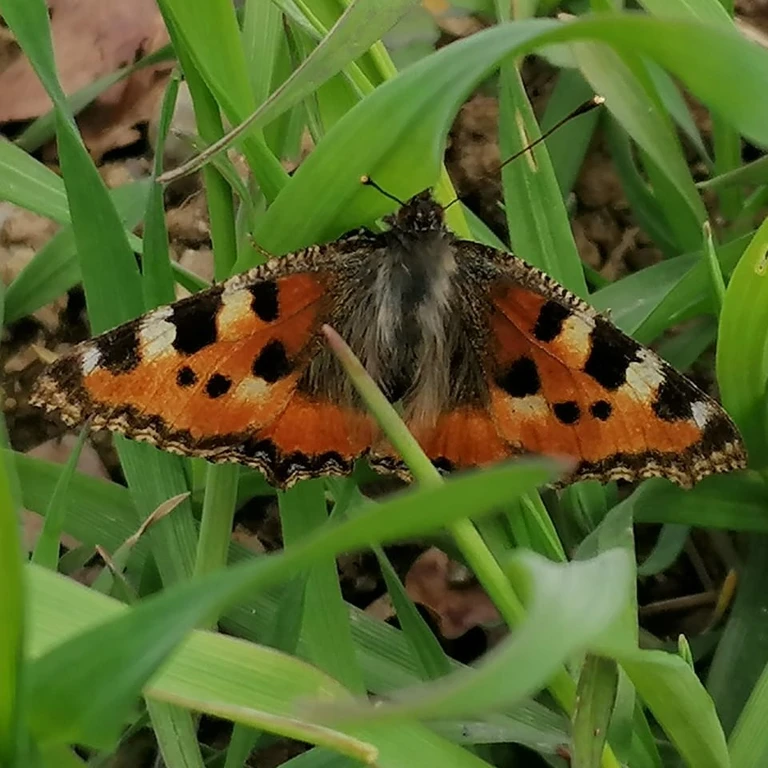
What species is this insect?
Aglais urticae
